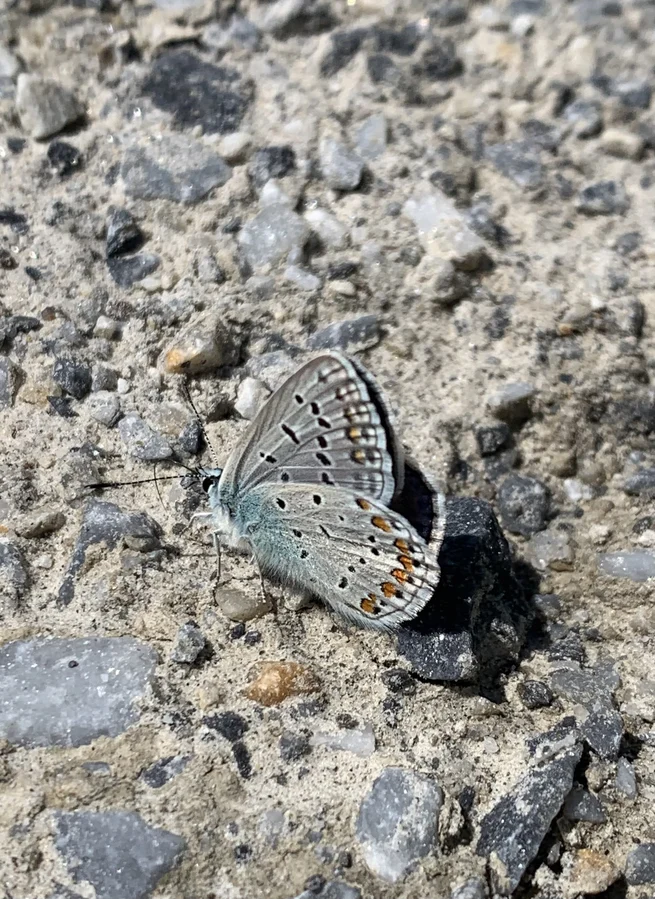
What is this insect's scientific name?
Polyommatus icarus
